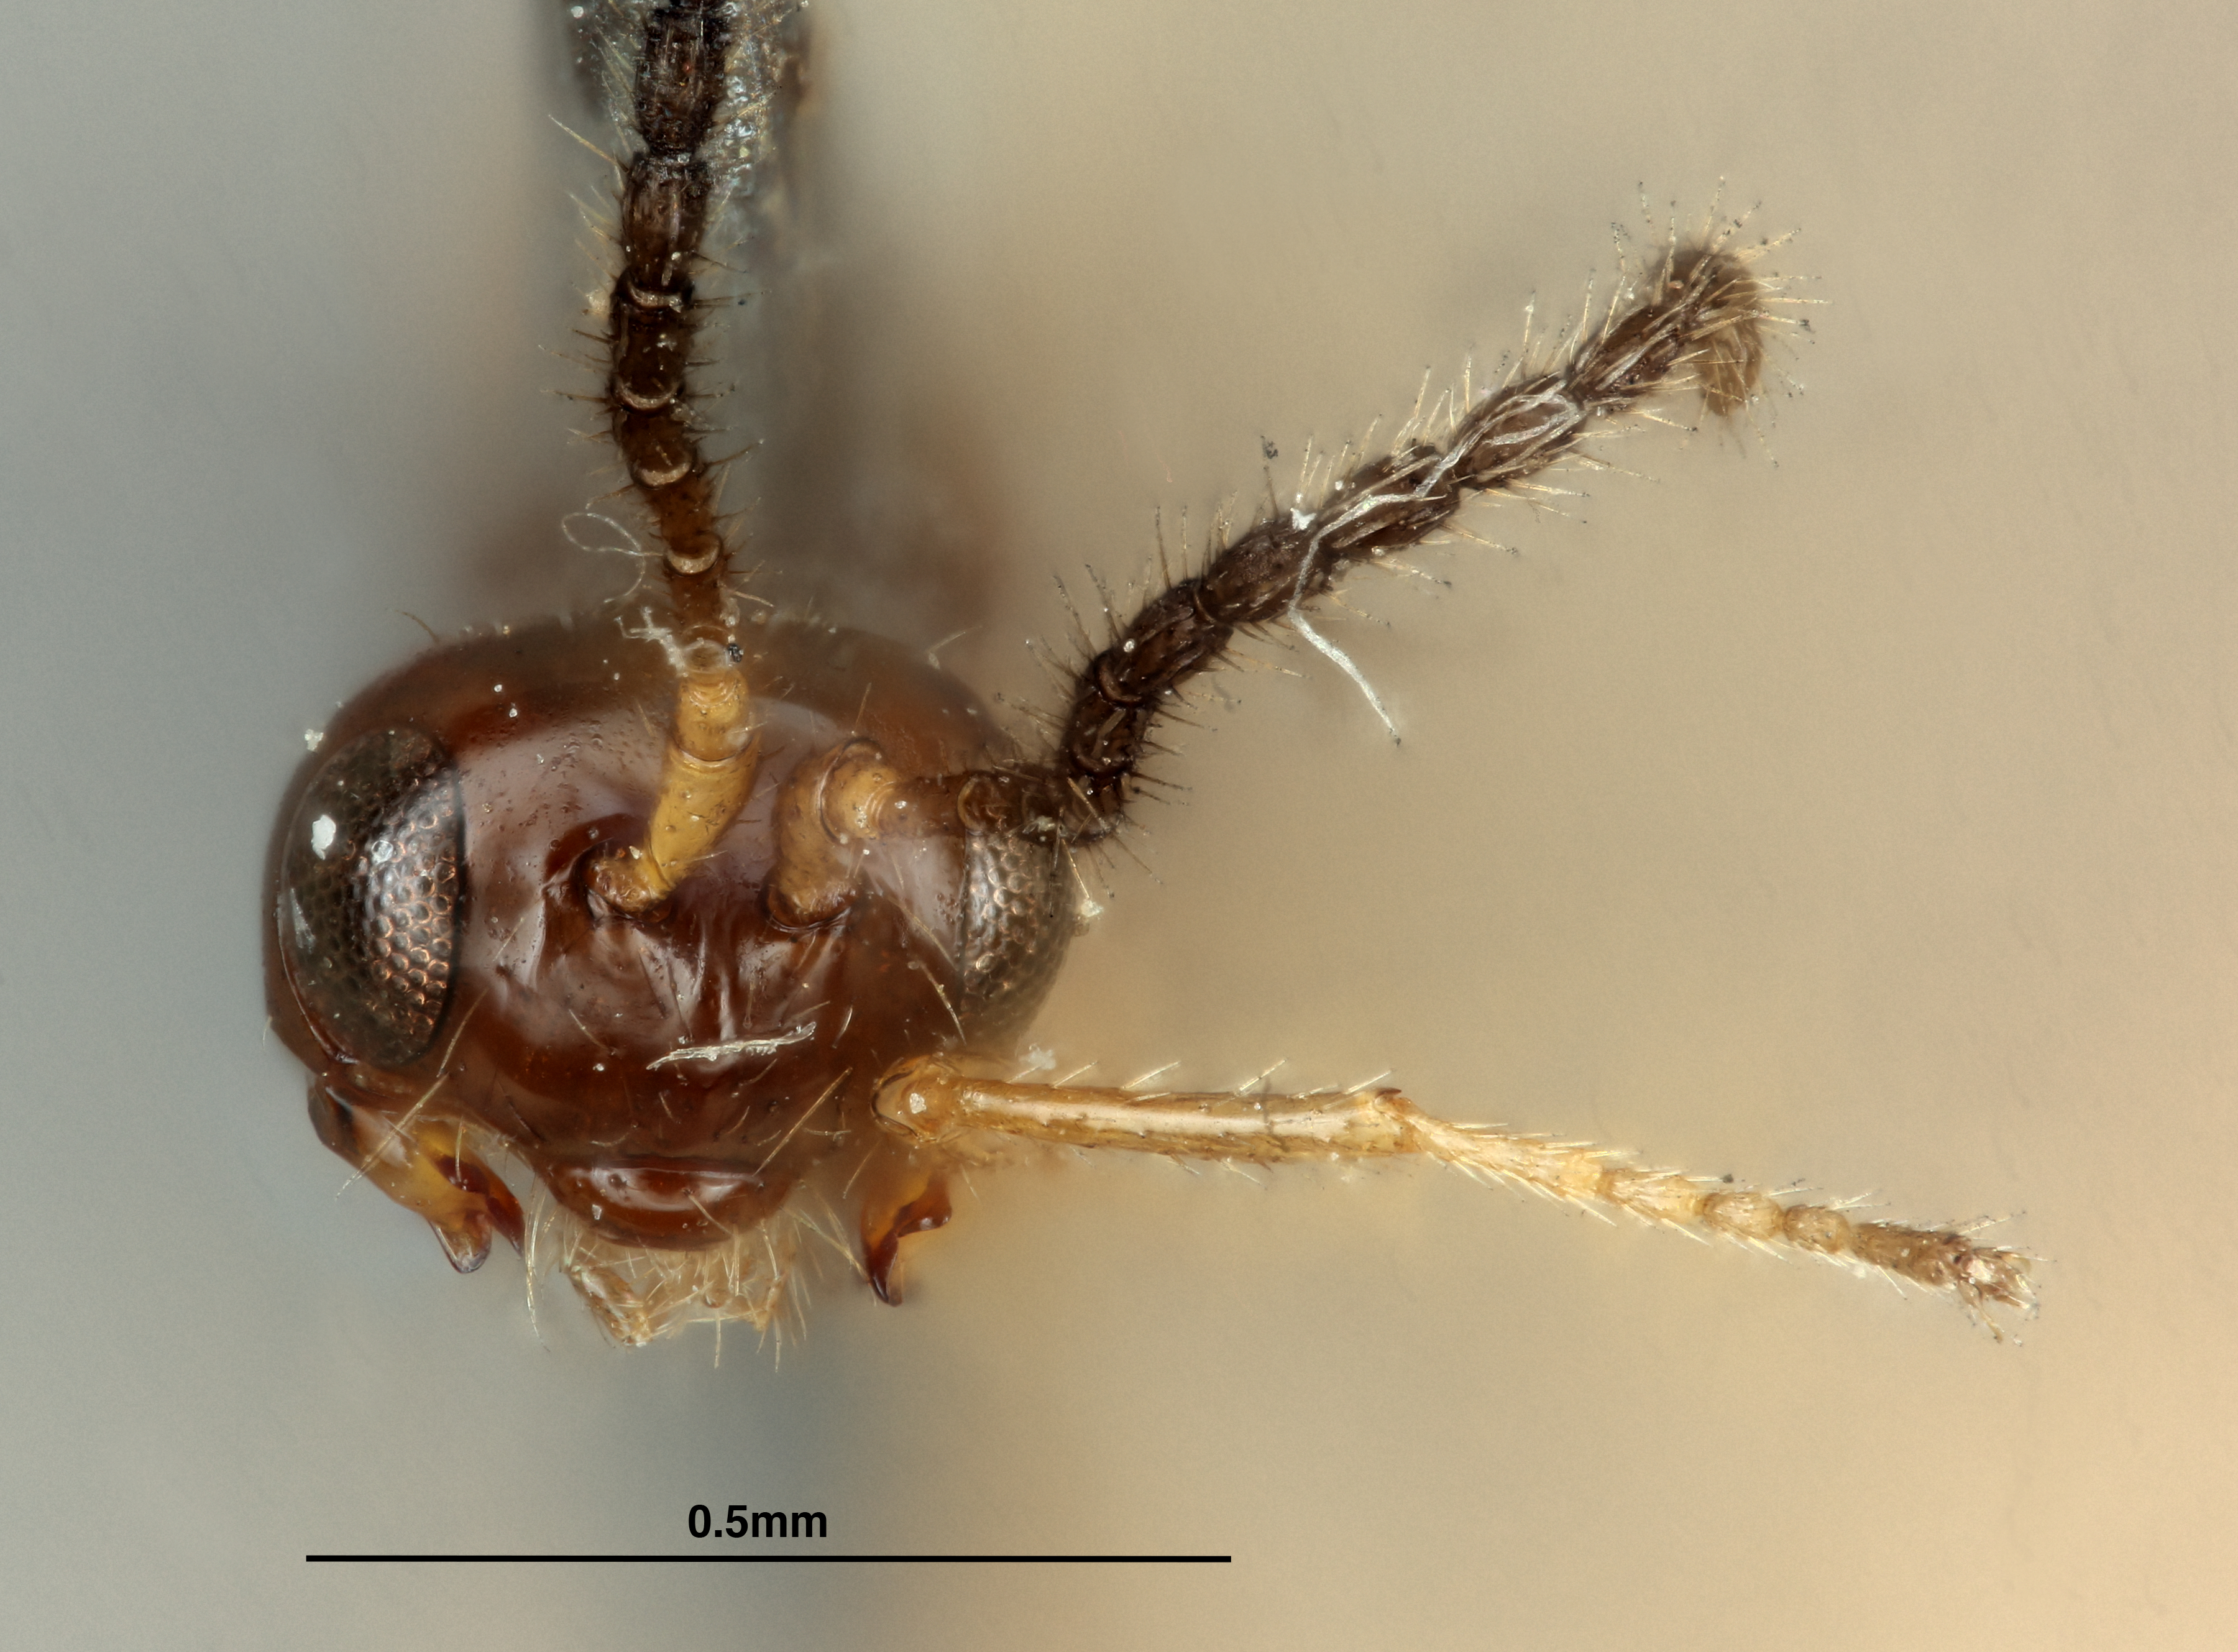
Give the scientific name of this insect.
Adelura subcompressa
